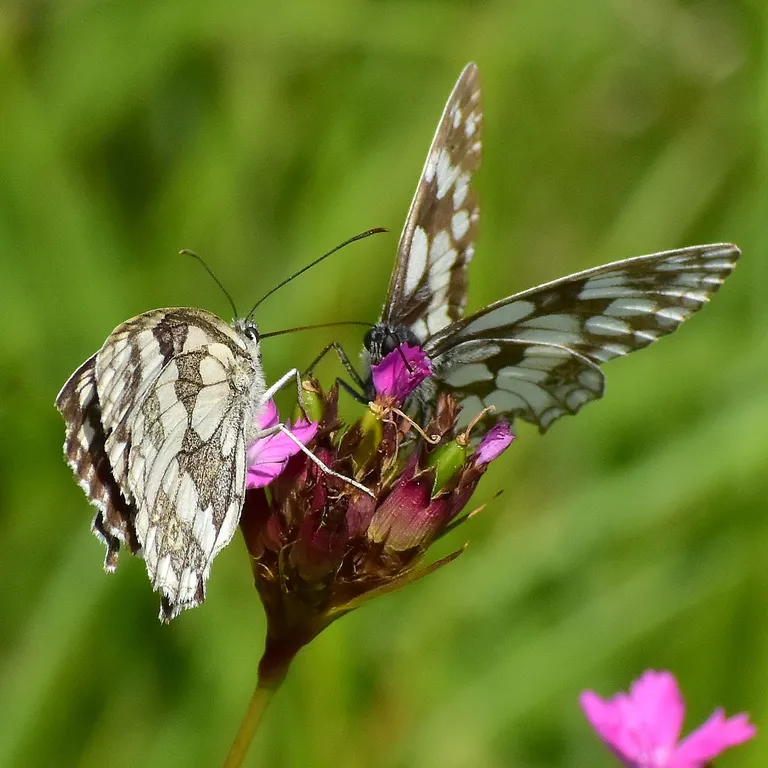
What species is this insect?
Melanargia galathea
